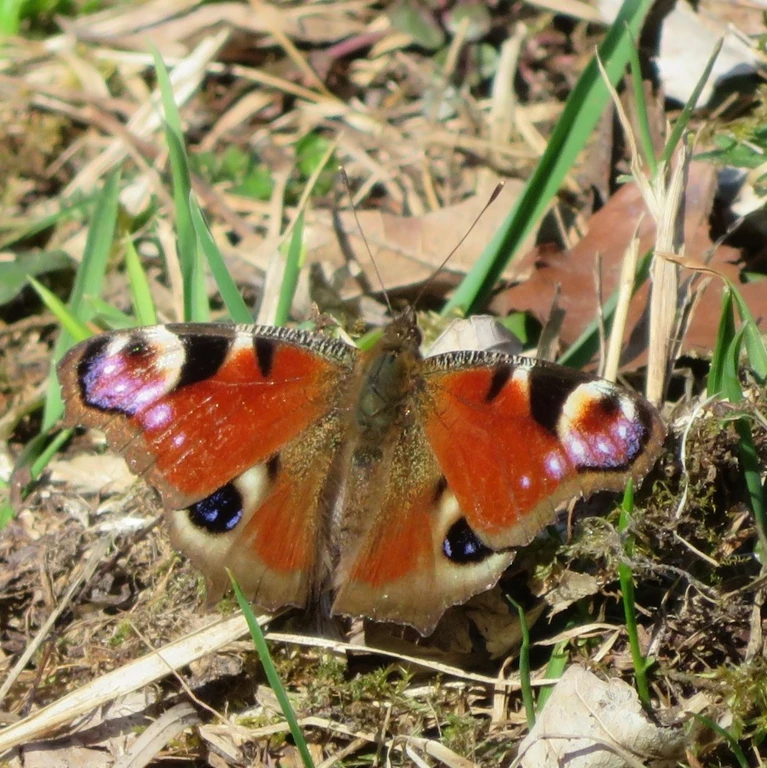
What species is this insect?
Aglais io
